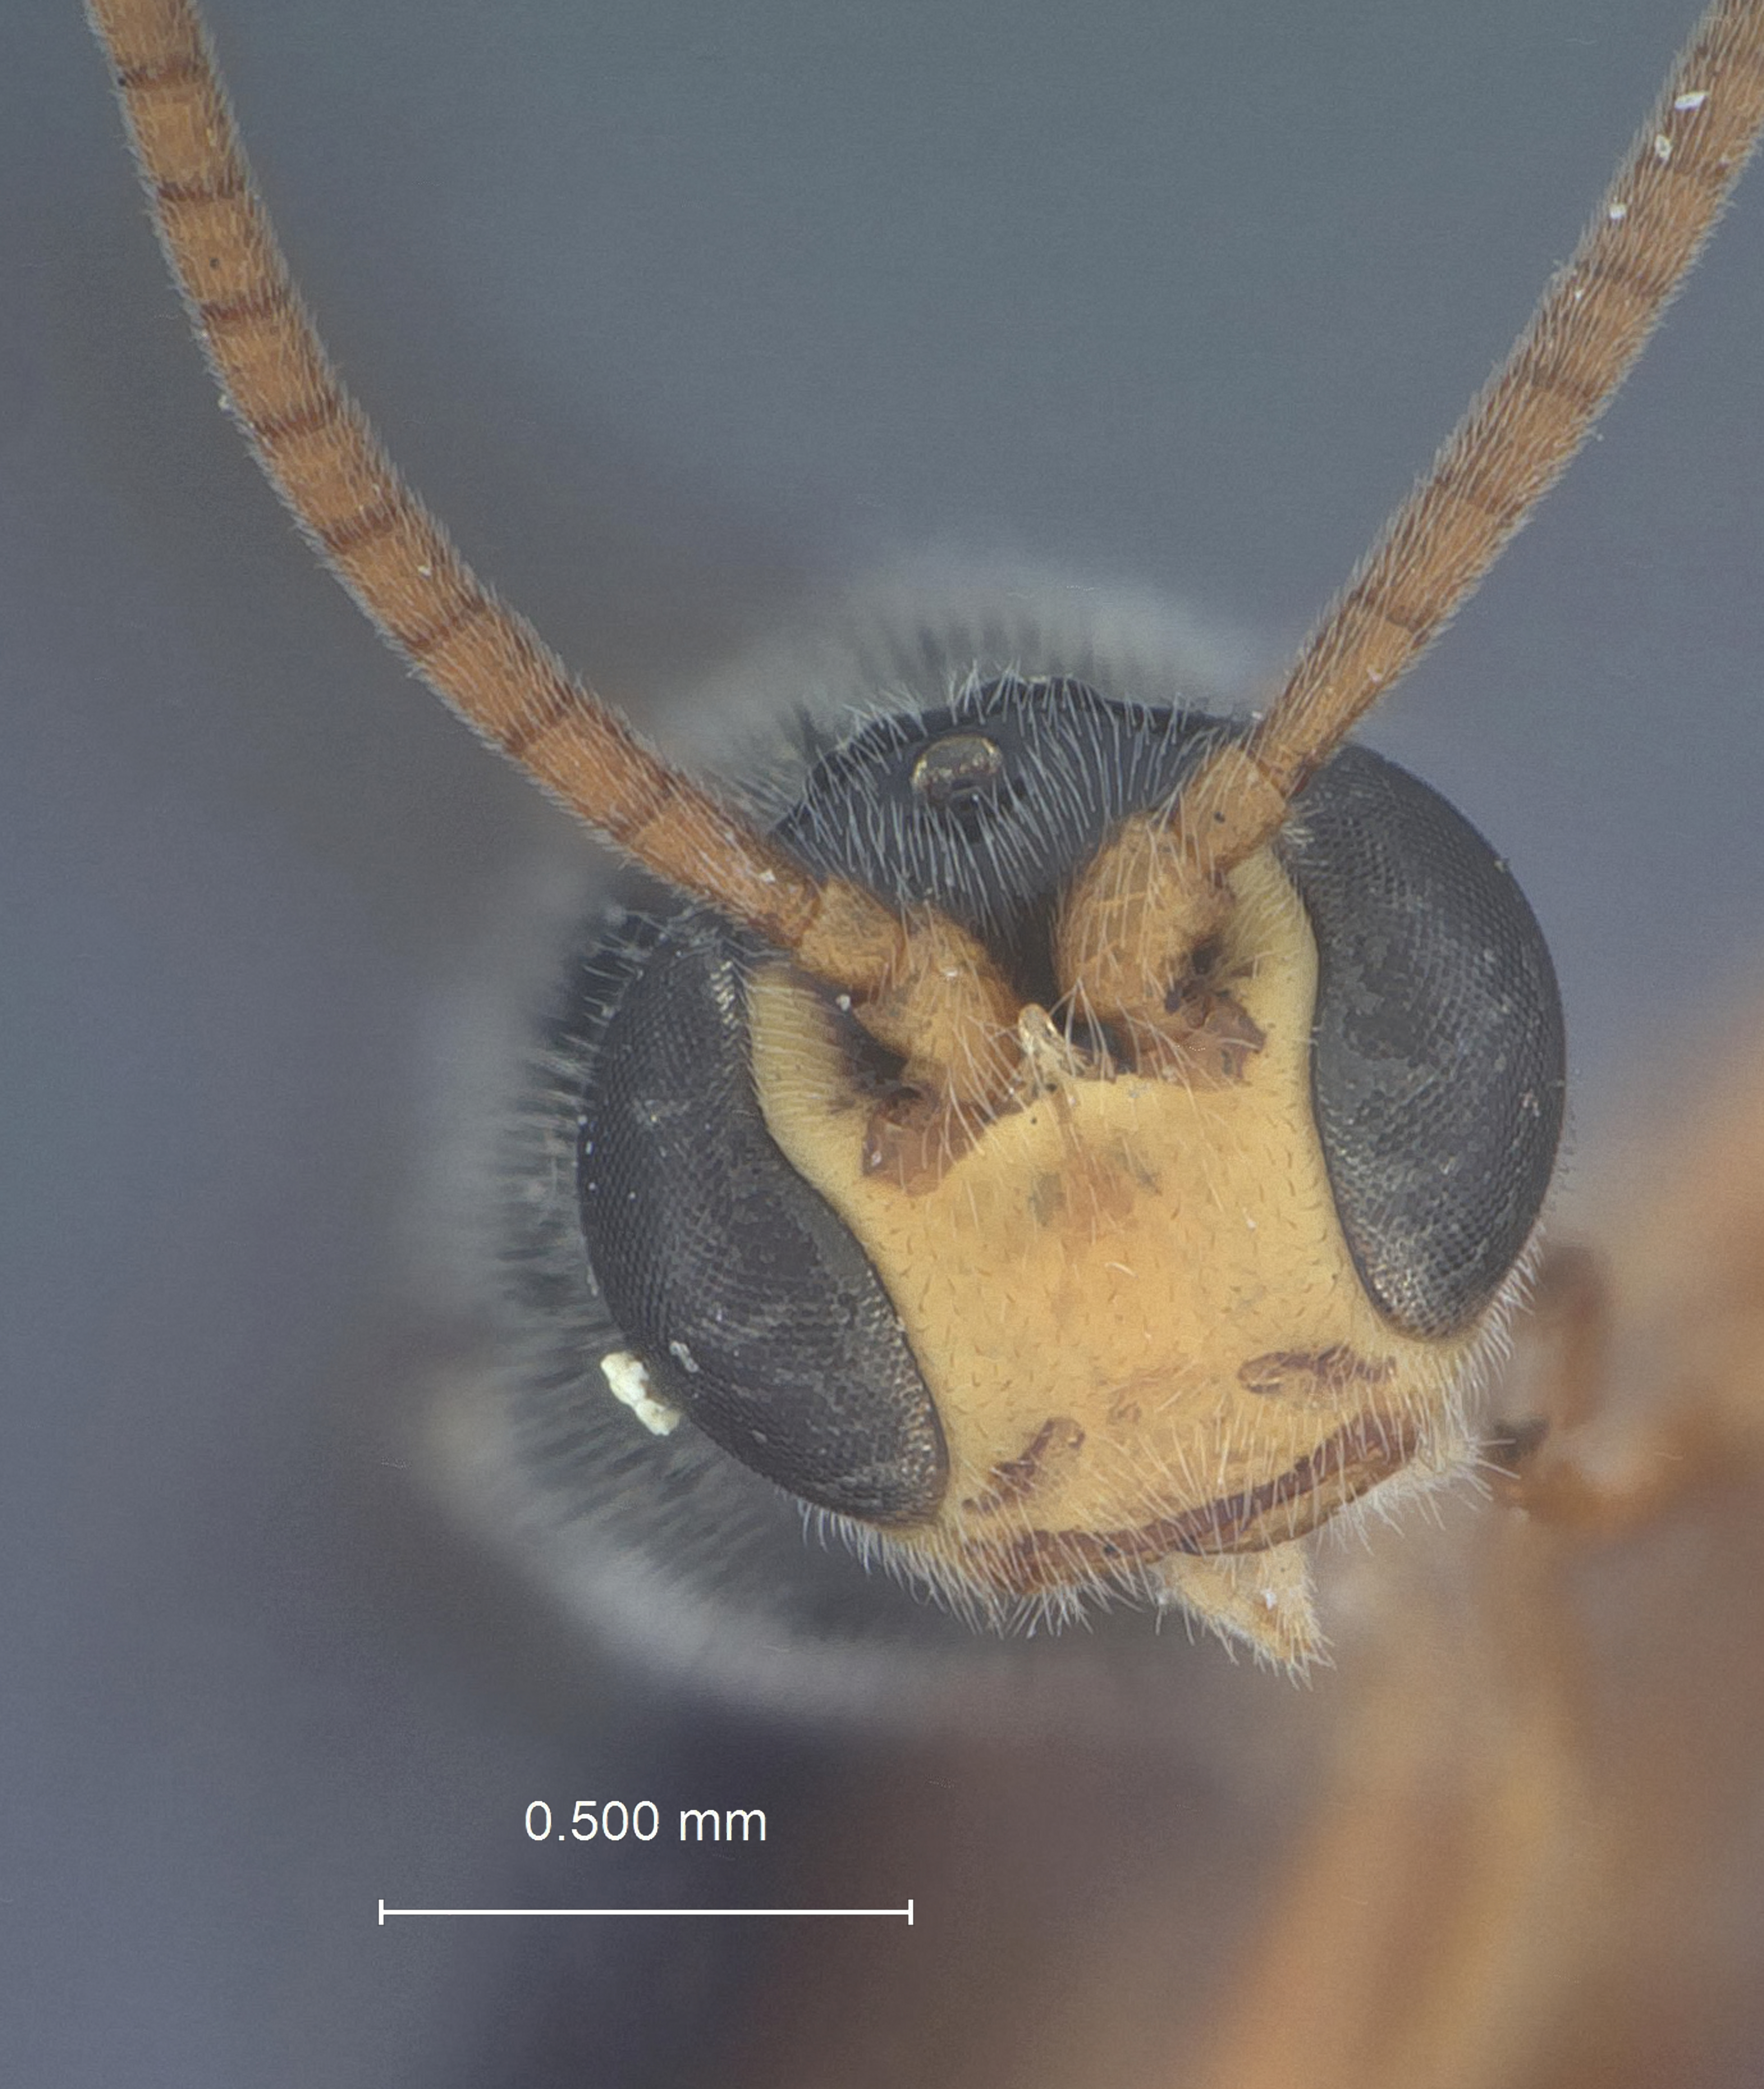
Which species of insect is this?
Trieces calvatus
